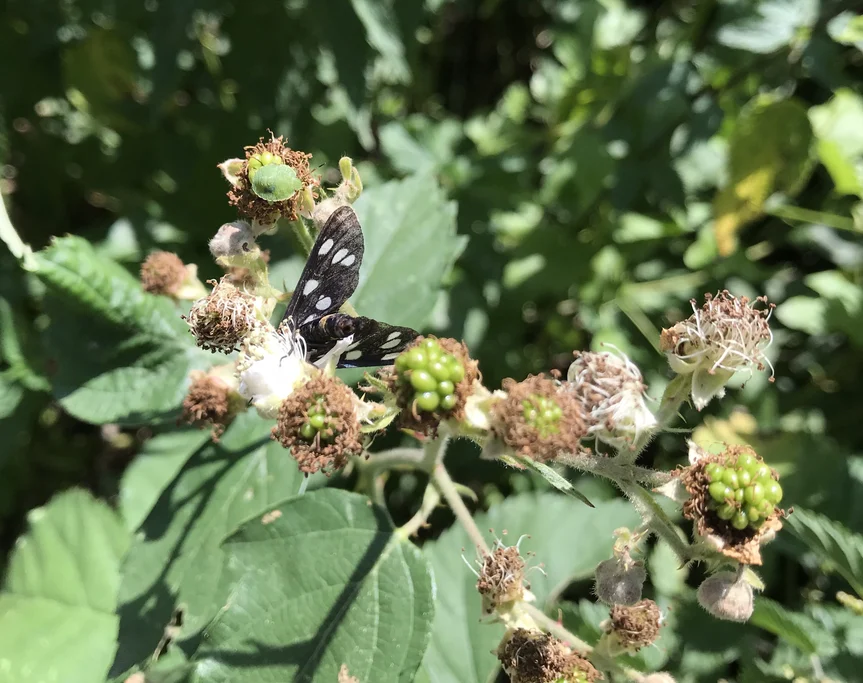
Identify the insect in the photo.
Amata phegea
